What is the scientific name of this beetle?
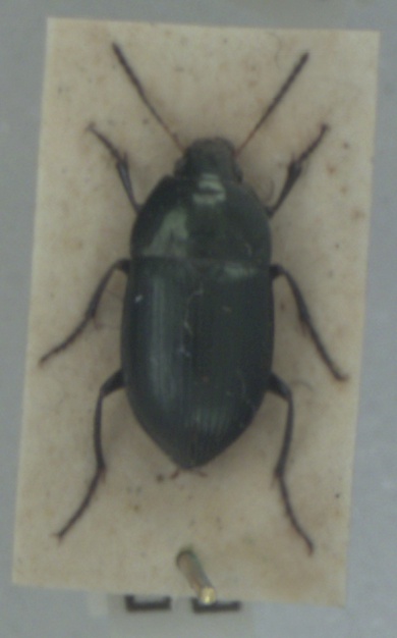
Amara ovata
